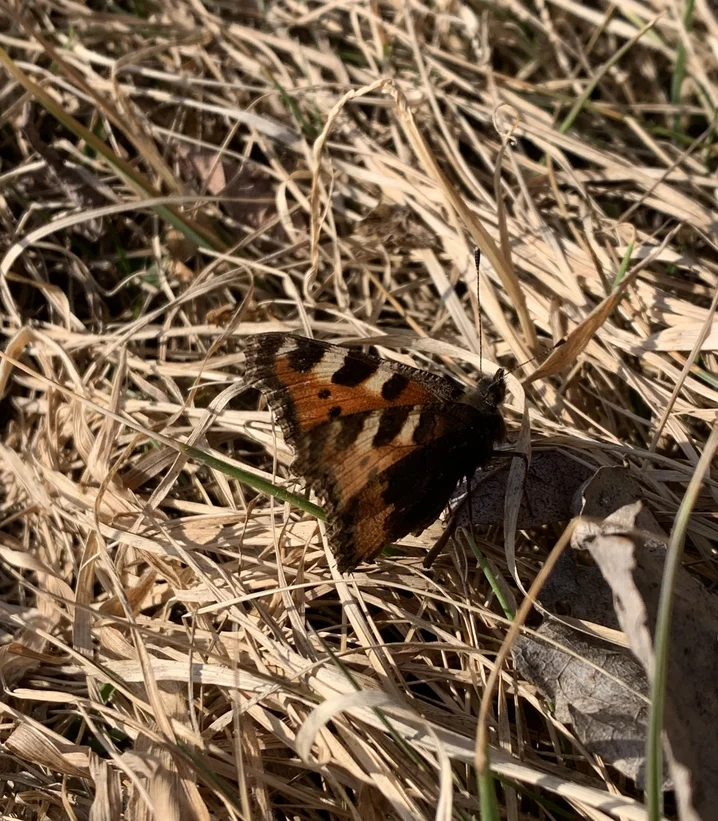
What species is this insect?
Aglais urticae
